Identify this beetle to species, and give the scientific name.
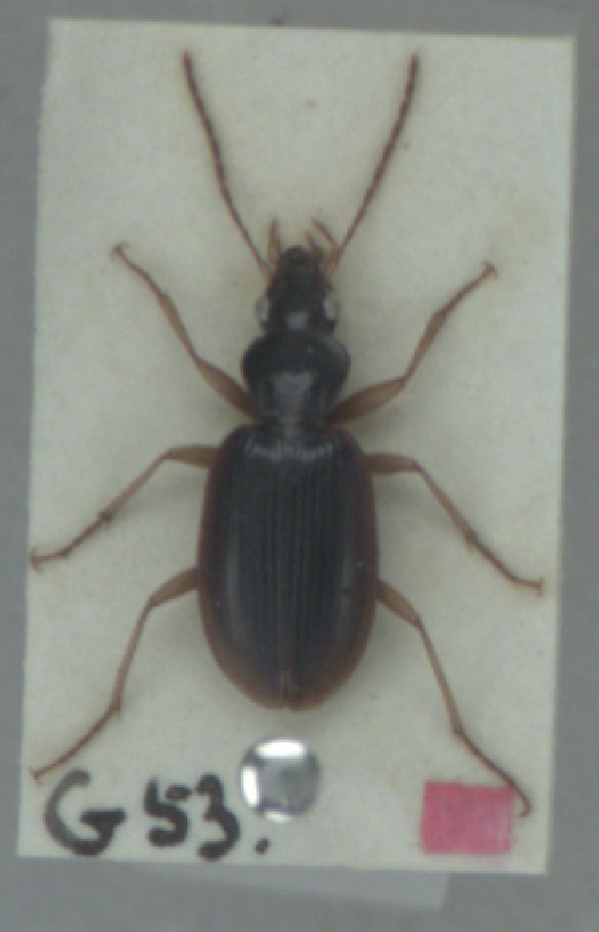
Paranchus albipes
